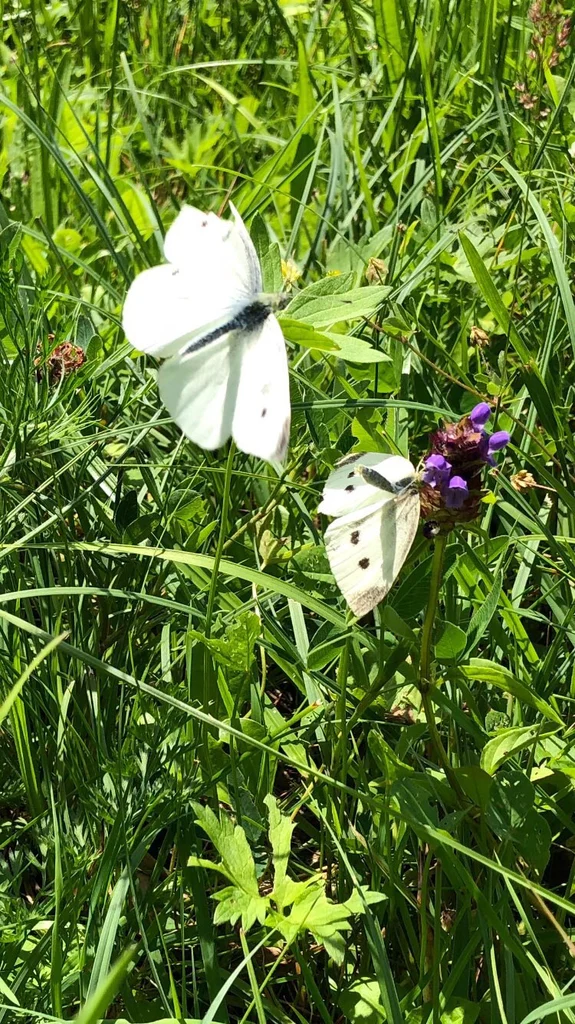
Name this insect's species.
Pieris rapae
